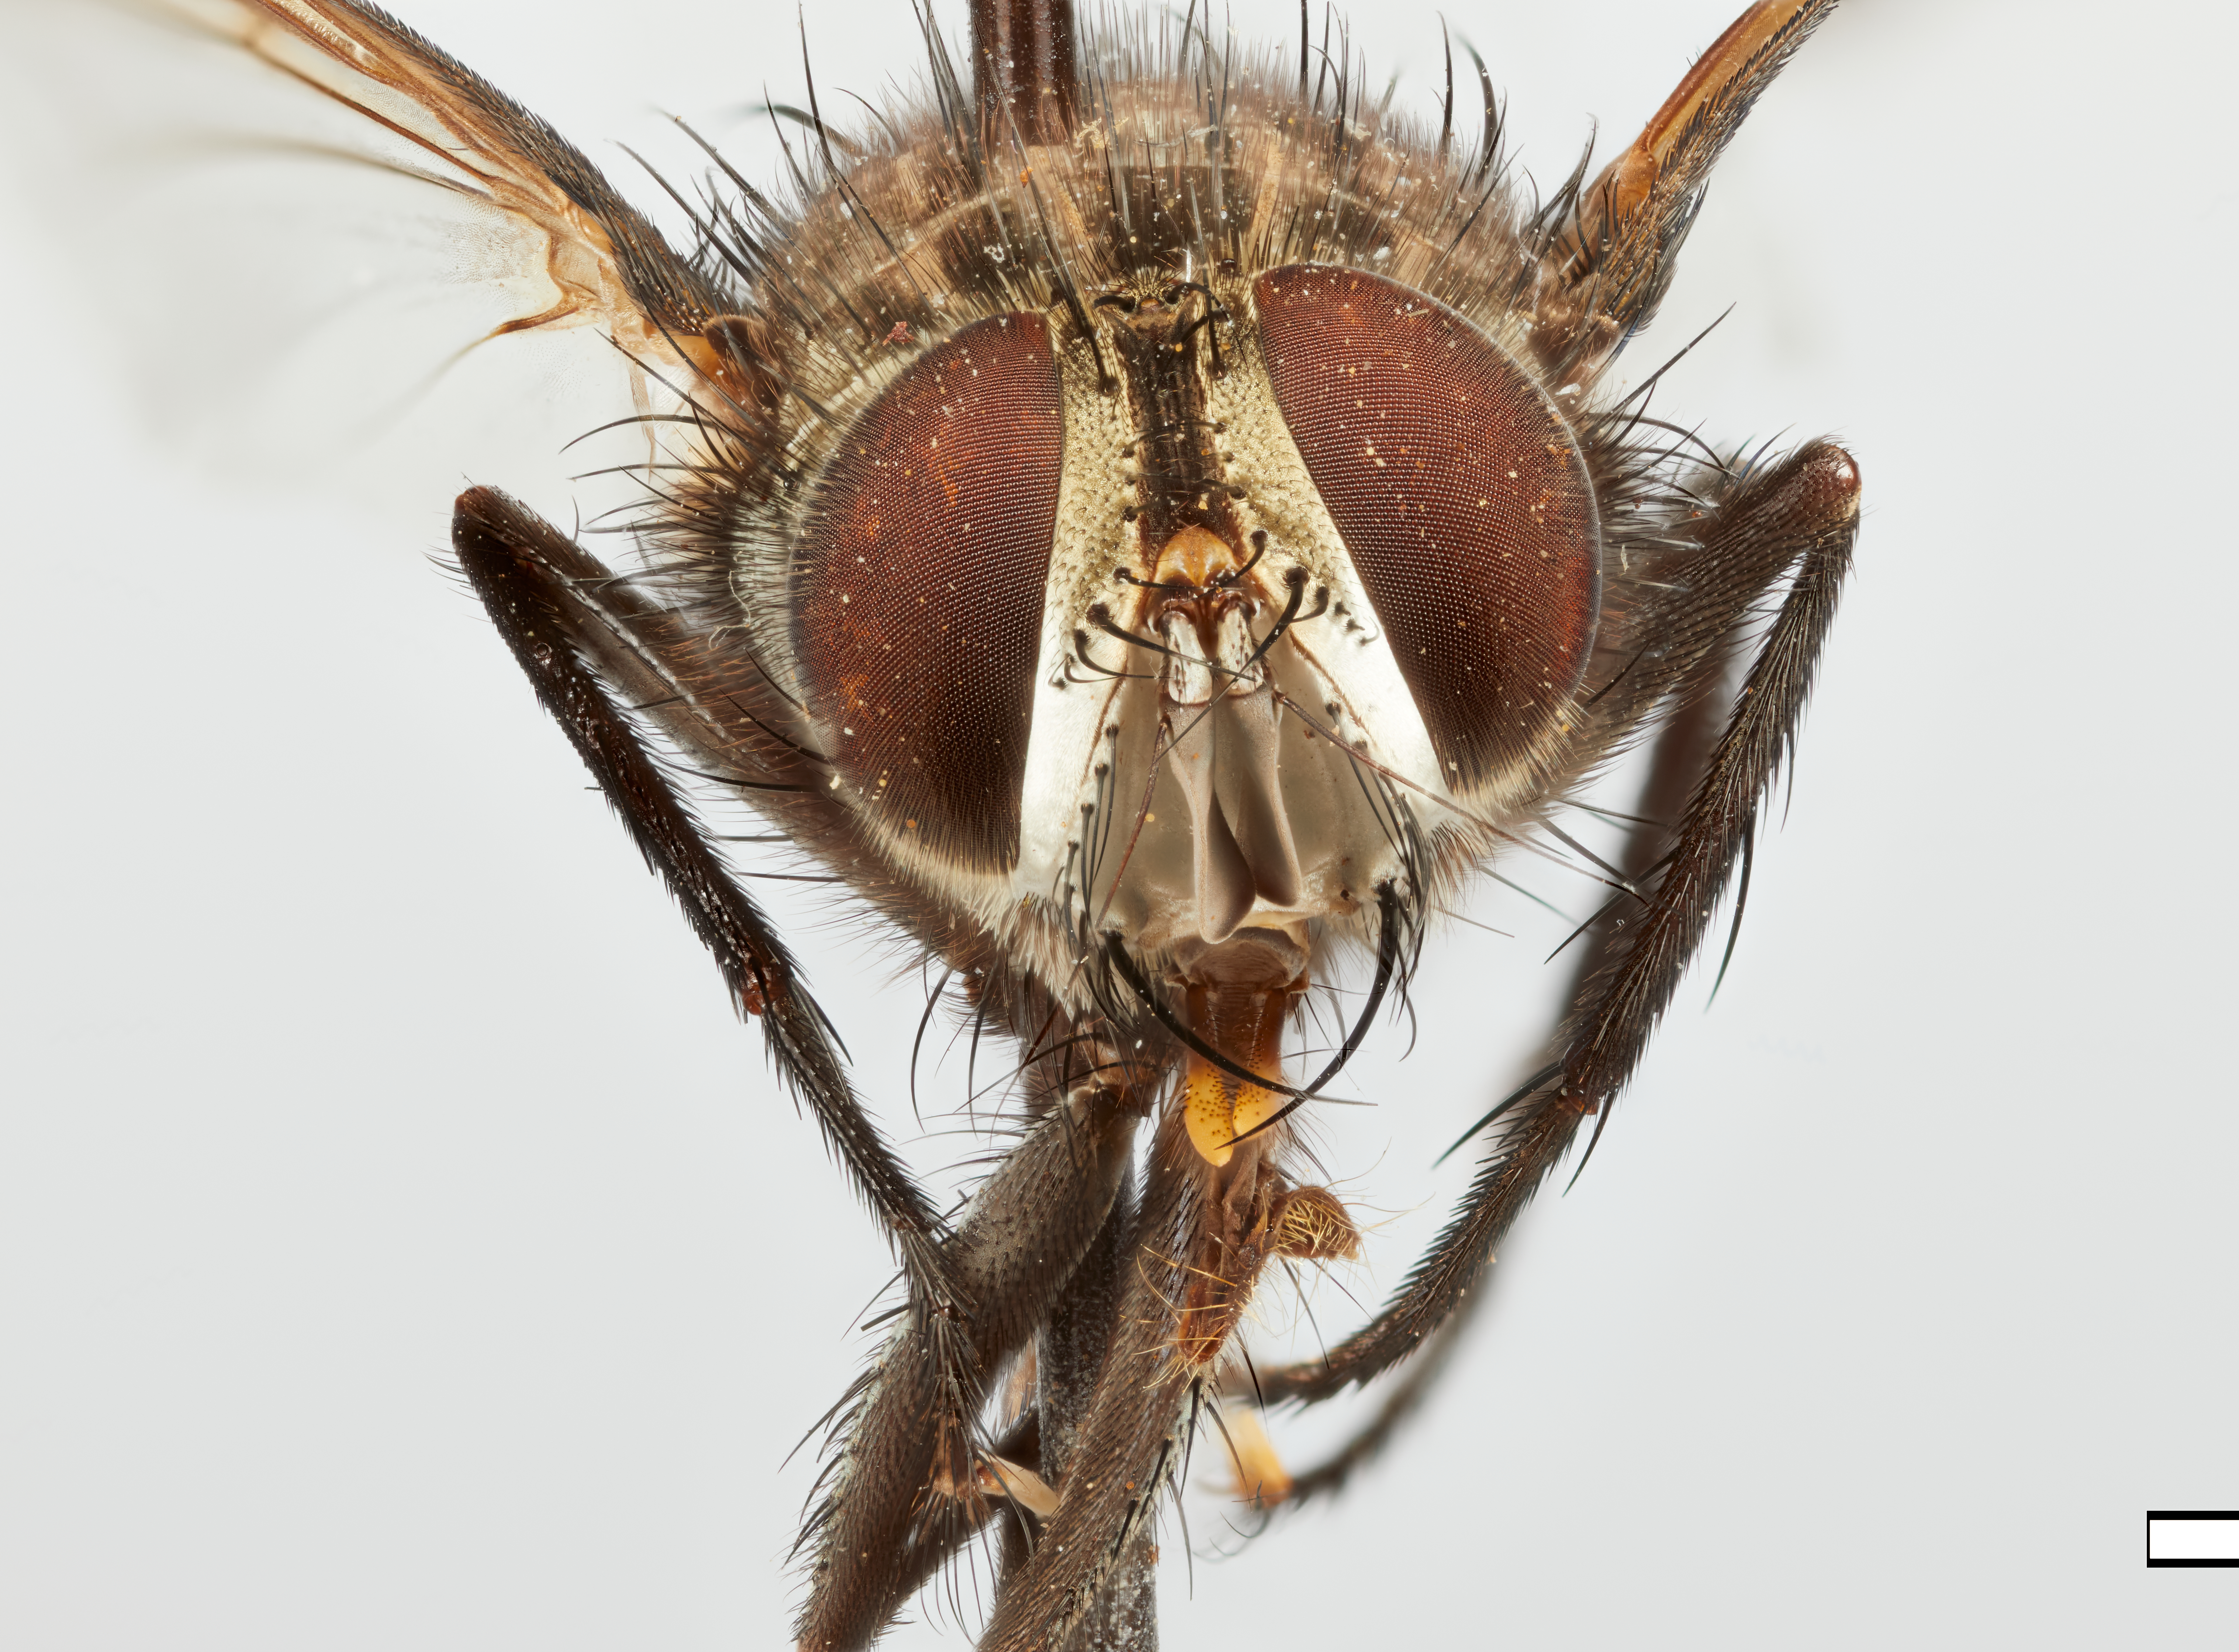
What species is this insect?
Yahuartachina yahuarphrynoides
